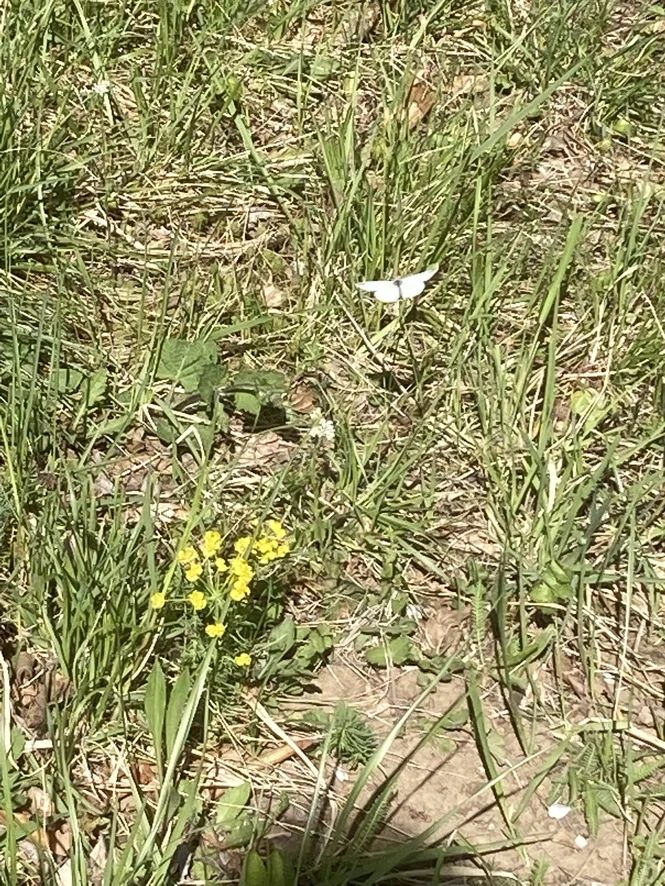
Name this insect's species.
Leptidea sinapis/juvernica
